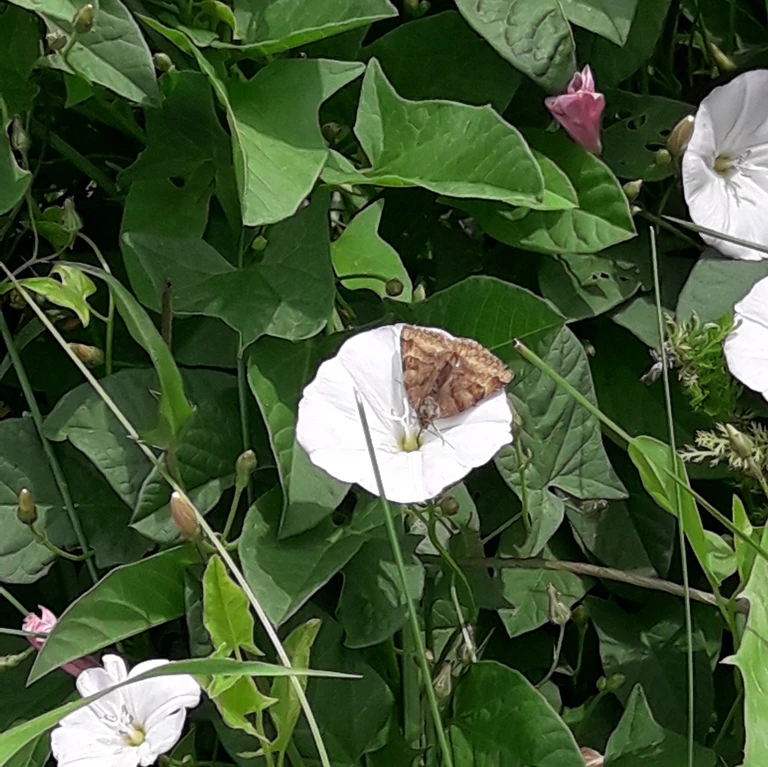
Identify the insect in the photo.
Euclidia glyphica
